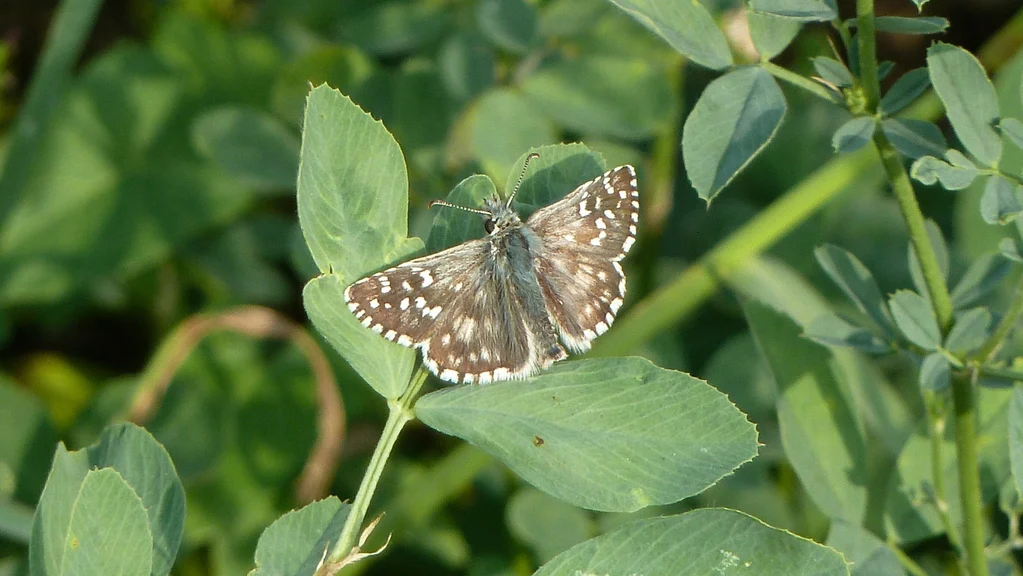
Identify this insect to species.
Pyrgus armoricanus
